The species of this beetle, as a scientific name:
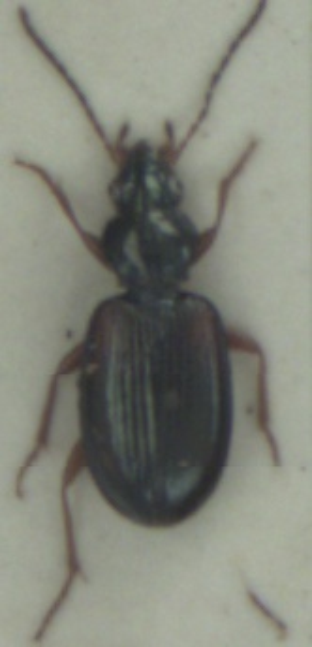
Bembidion tetracolum
